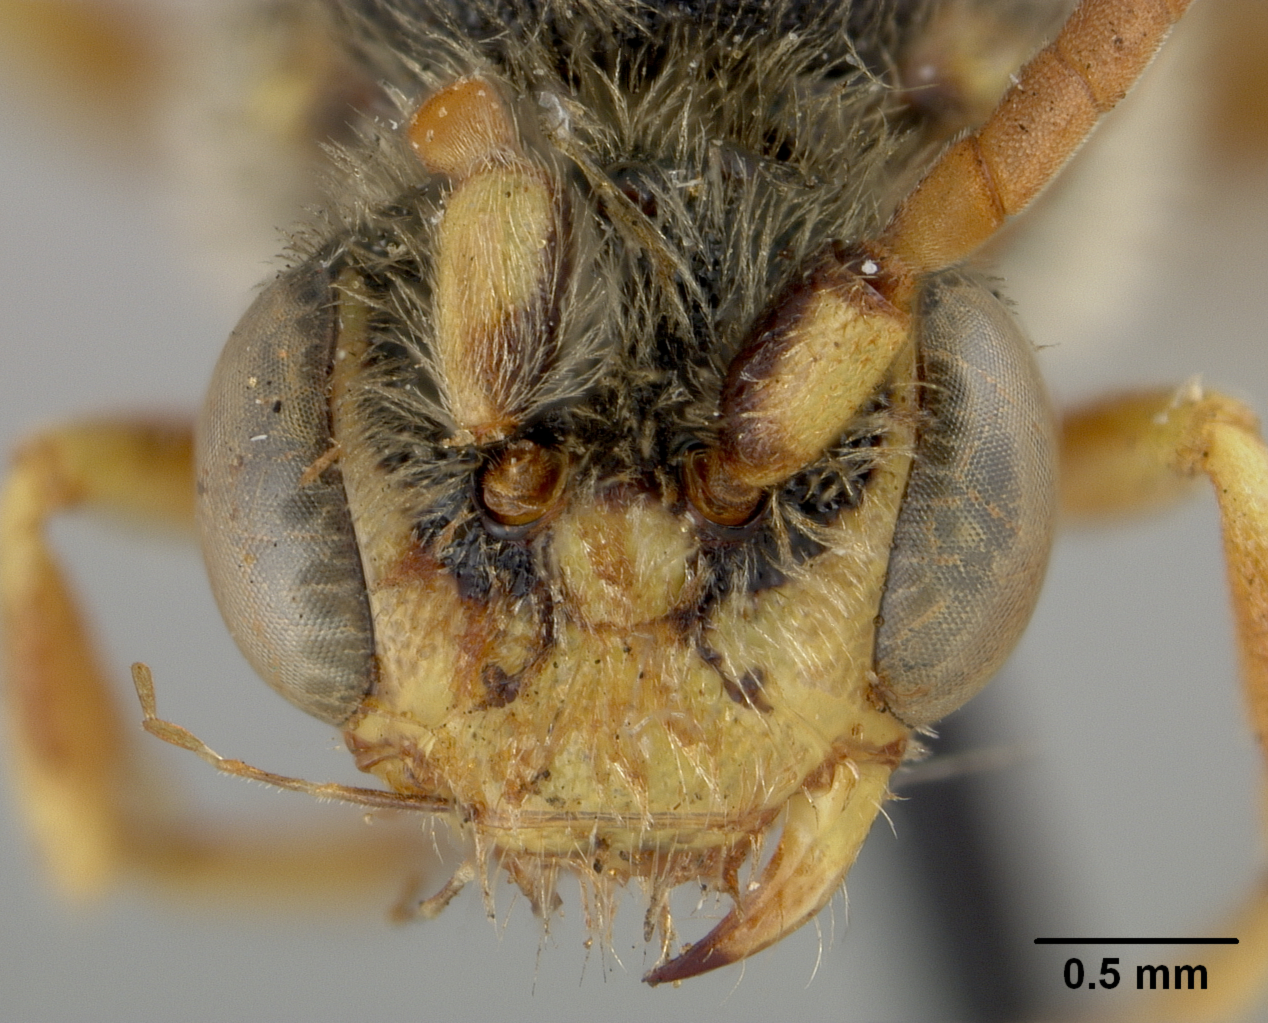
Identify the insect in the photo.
Nomada autumnalis
